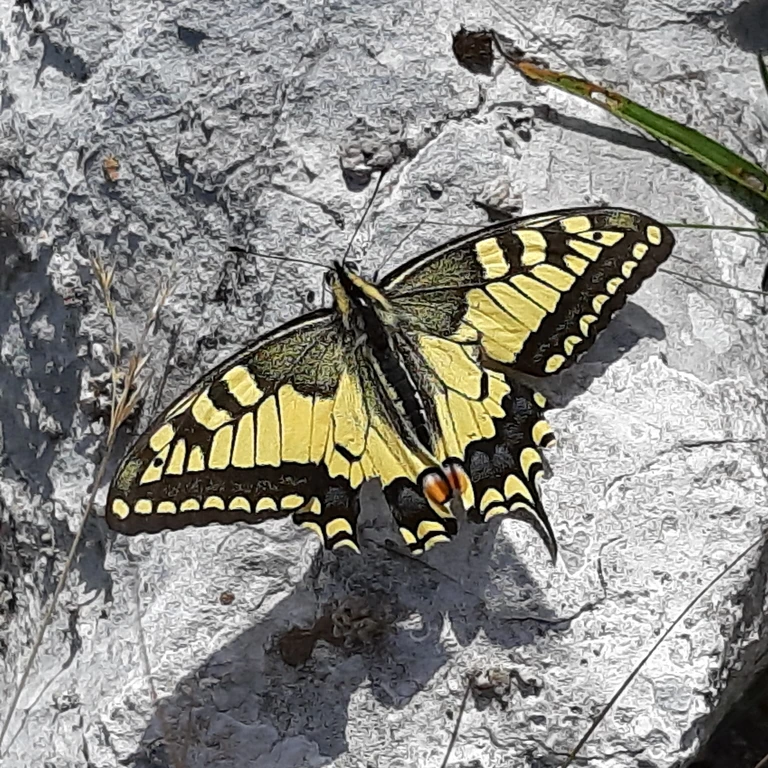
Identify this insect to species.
Papilio machaon
